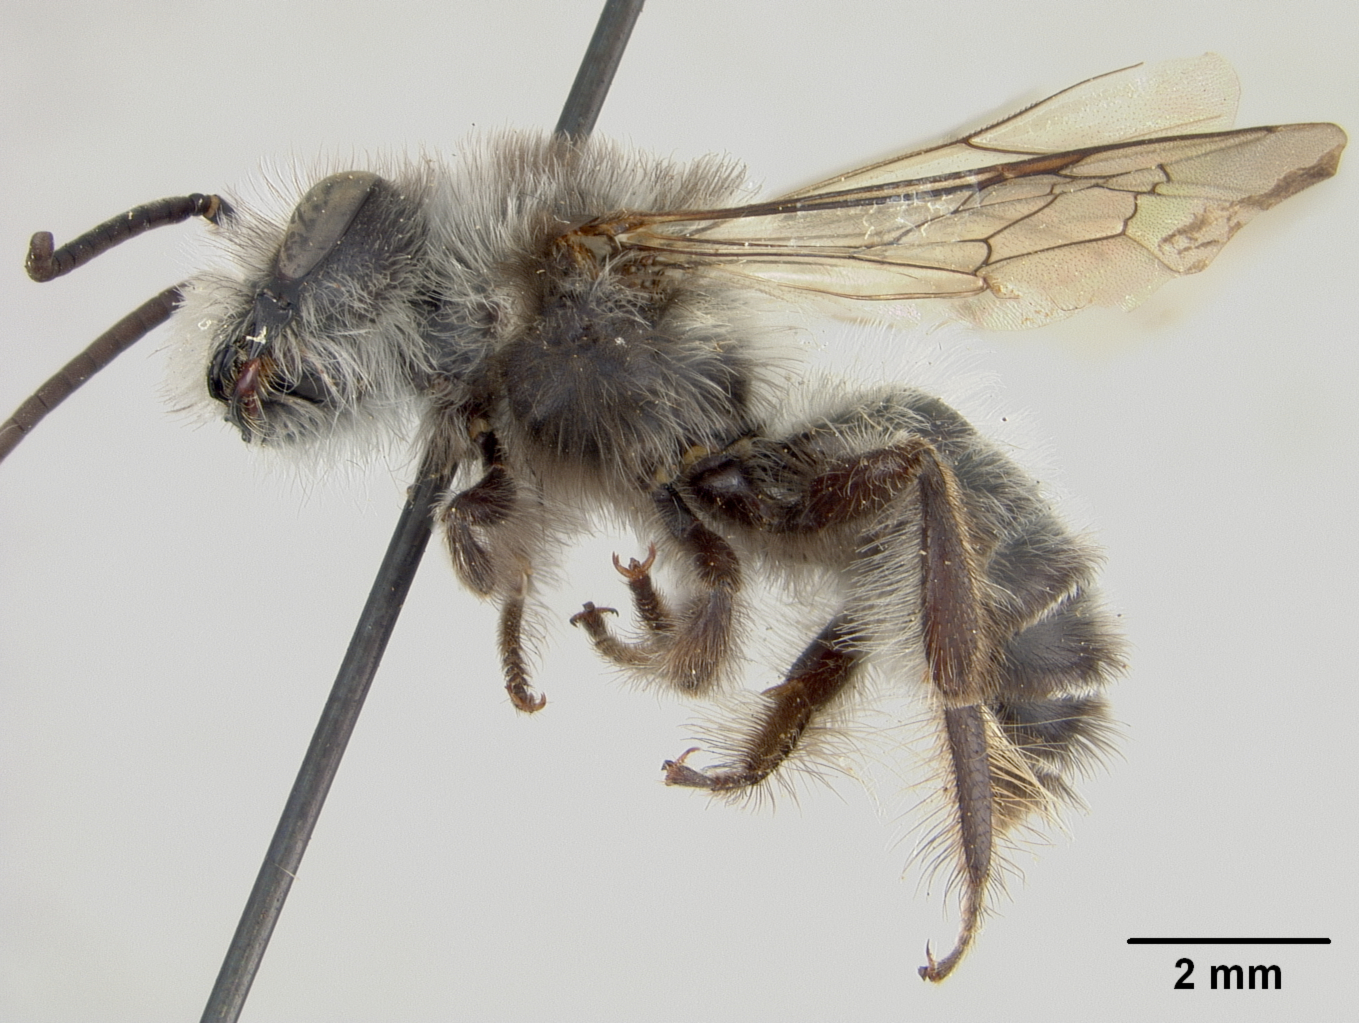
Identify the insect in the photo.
Lonchopria inca
